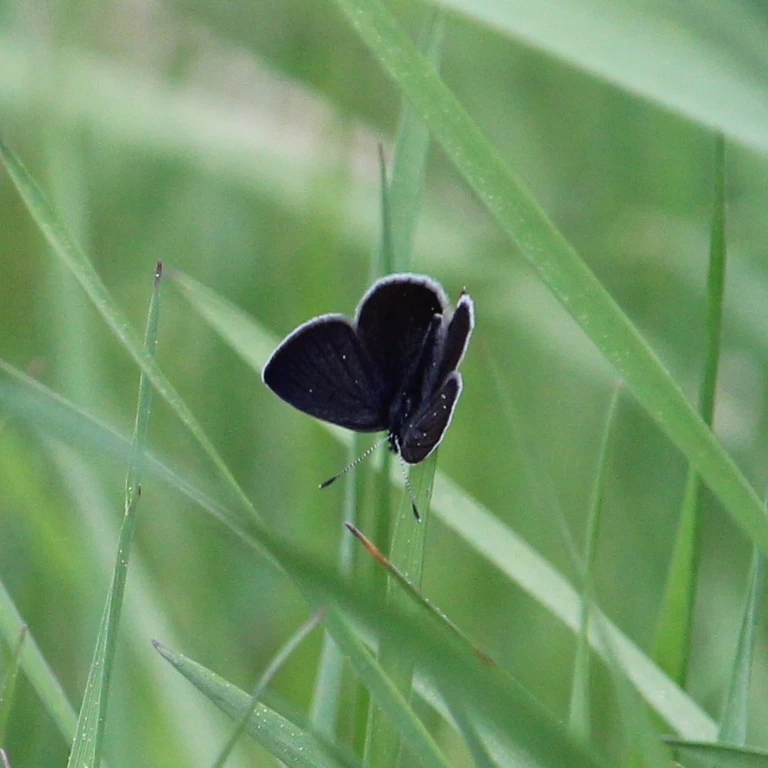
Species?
Cupido minimus
